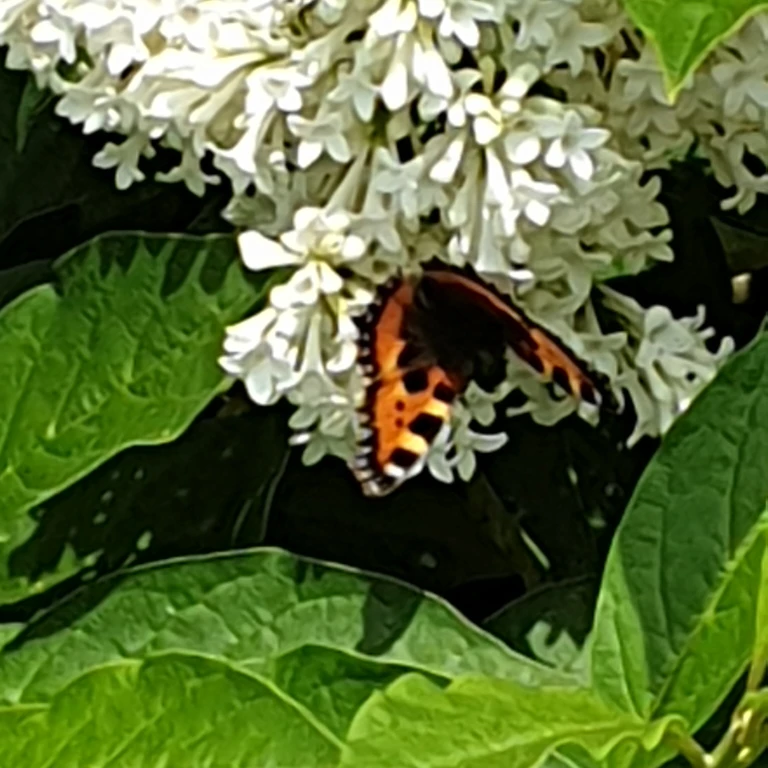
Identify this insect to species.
Aglais urticae
